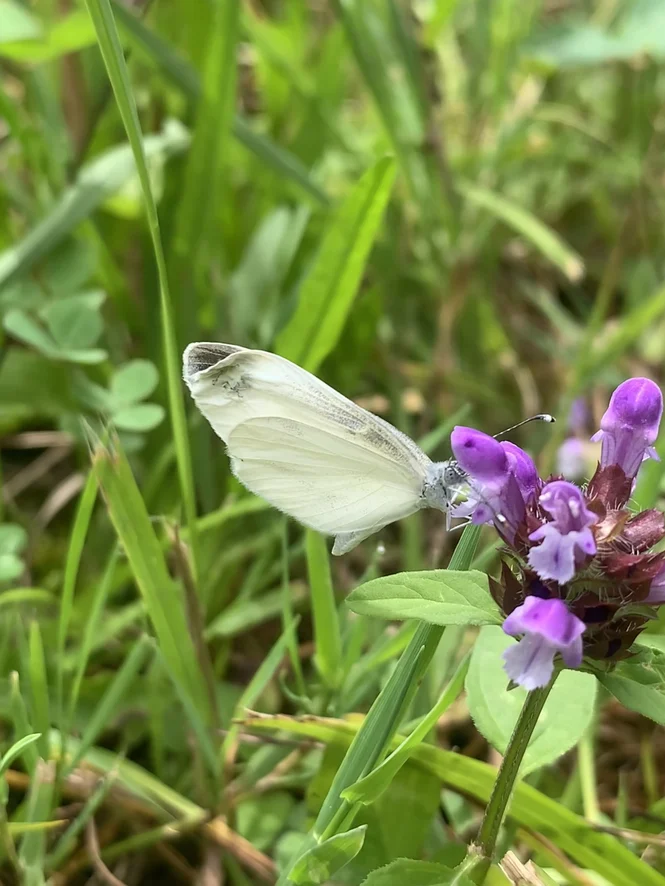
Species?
Leptidea sinapis/juvernica
